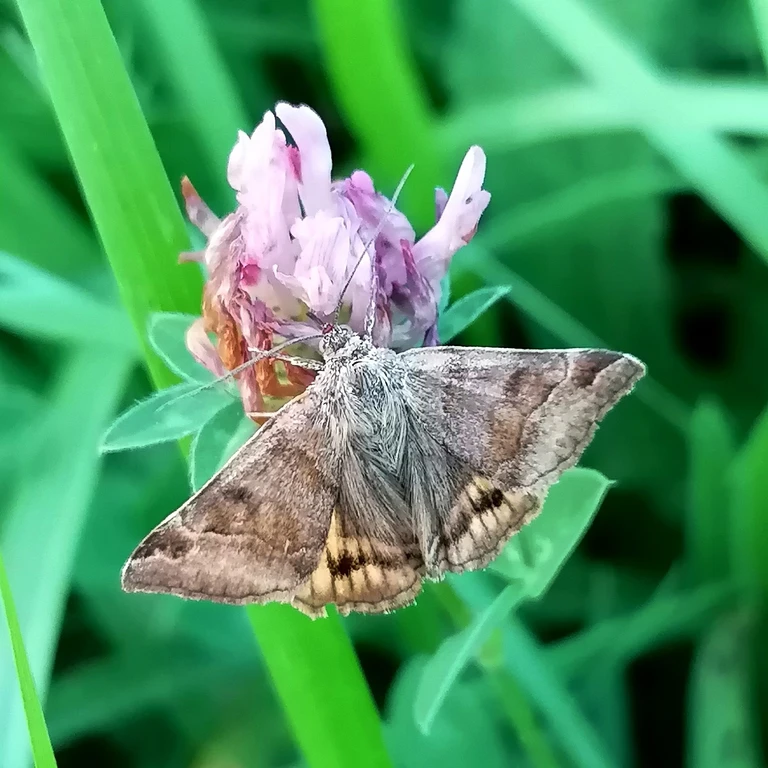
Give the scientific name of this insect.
Euclidia glyphica
